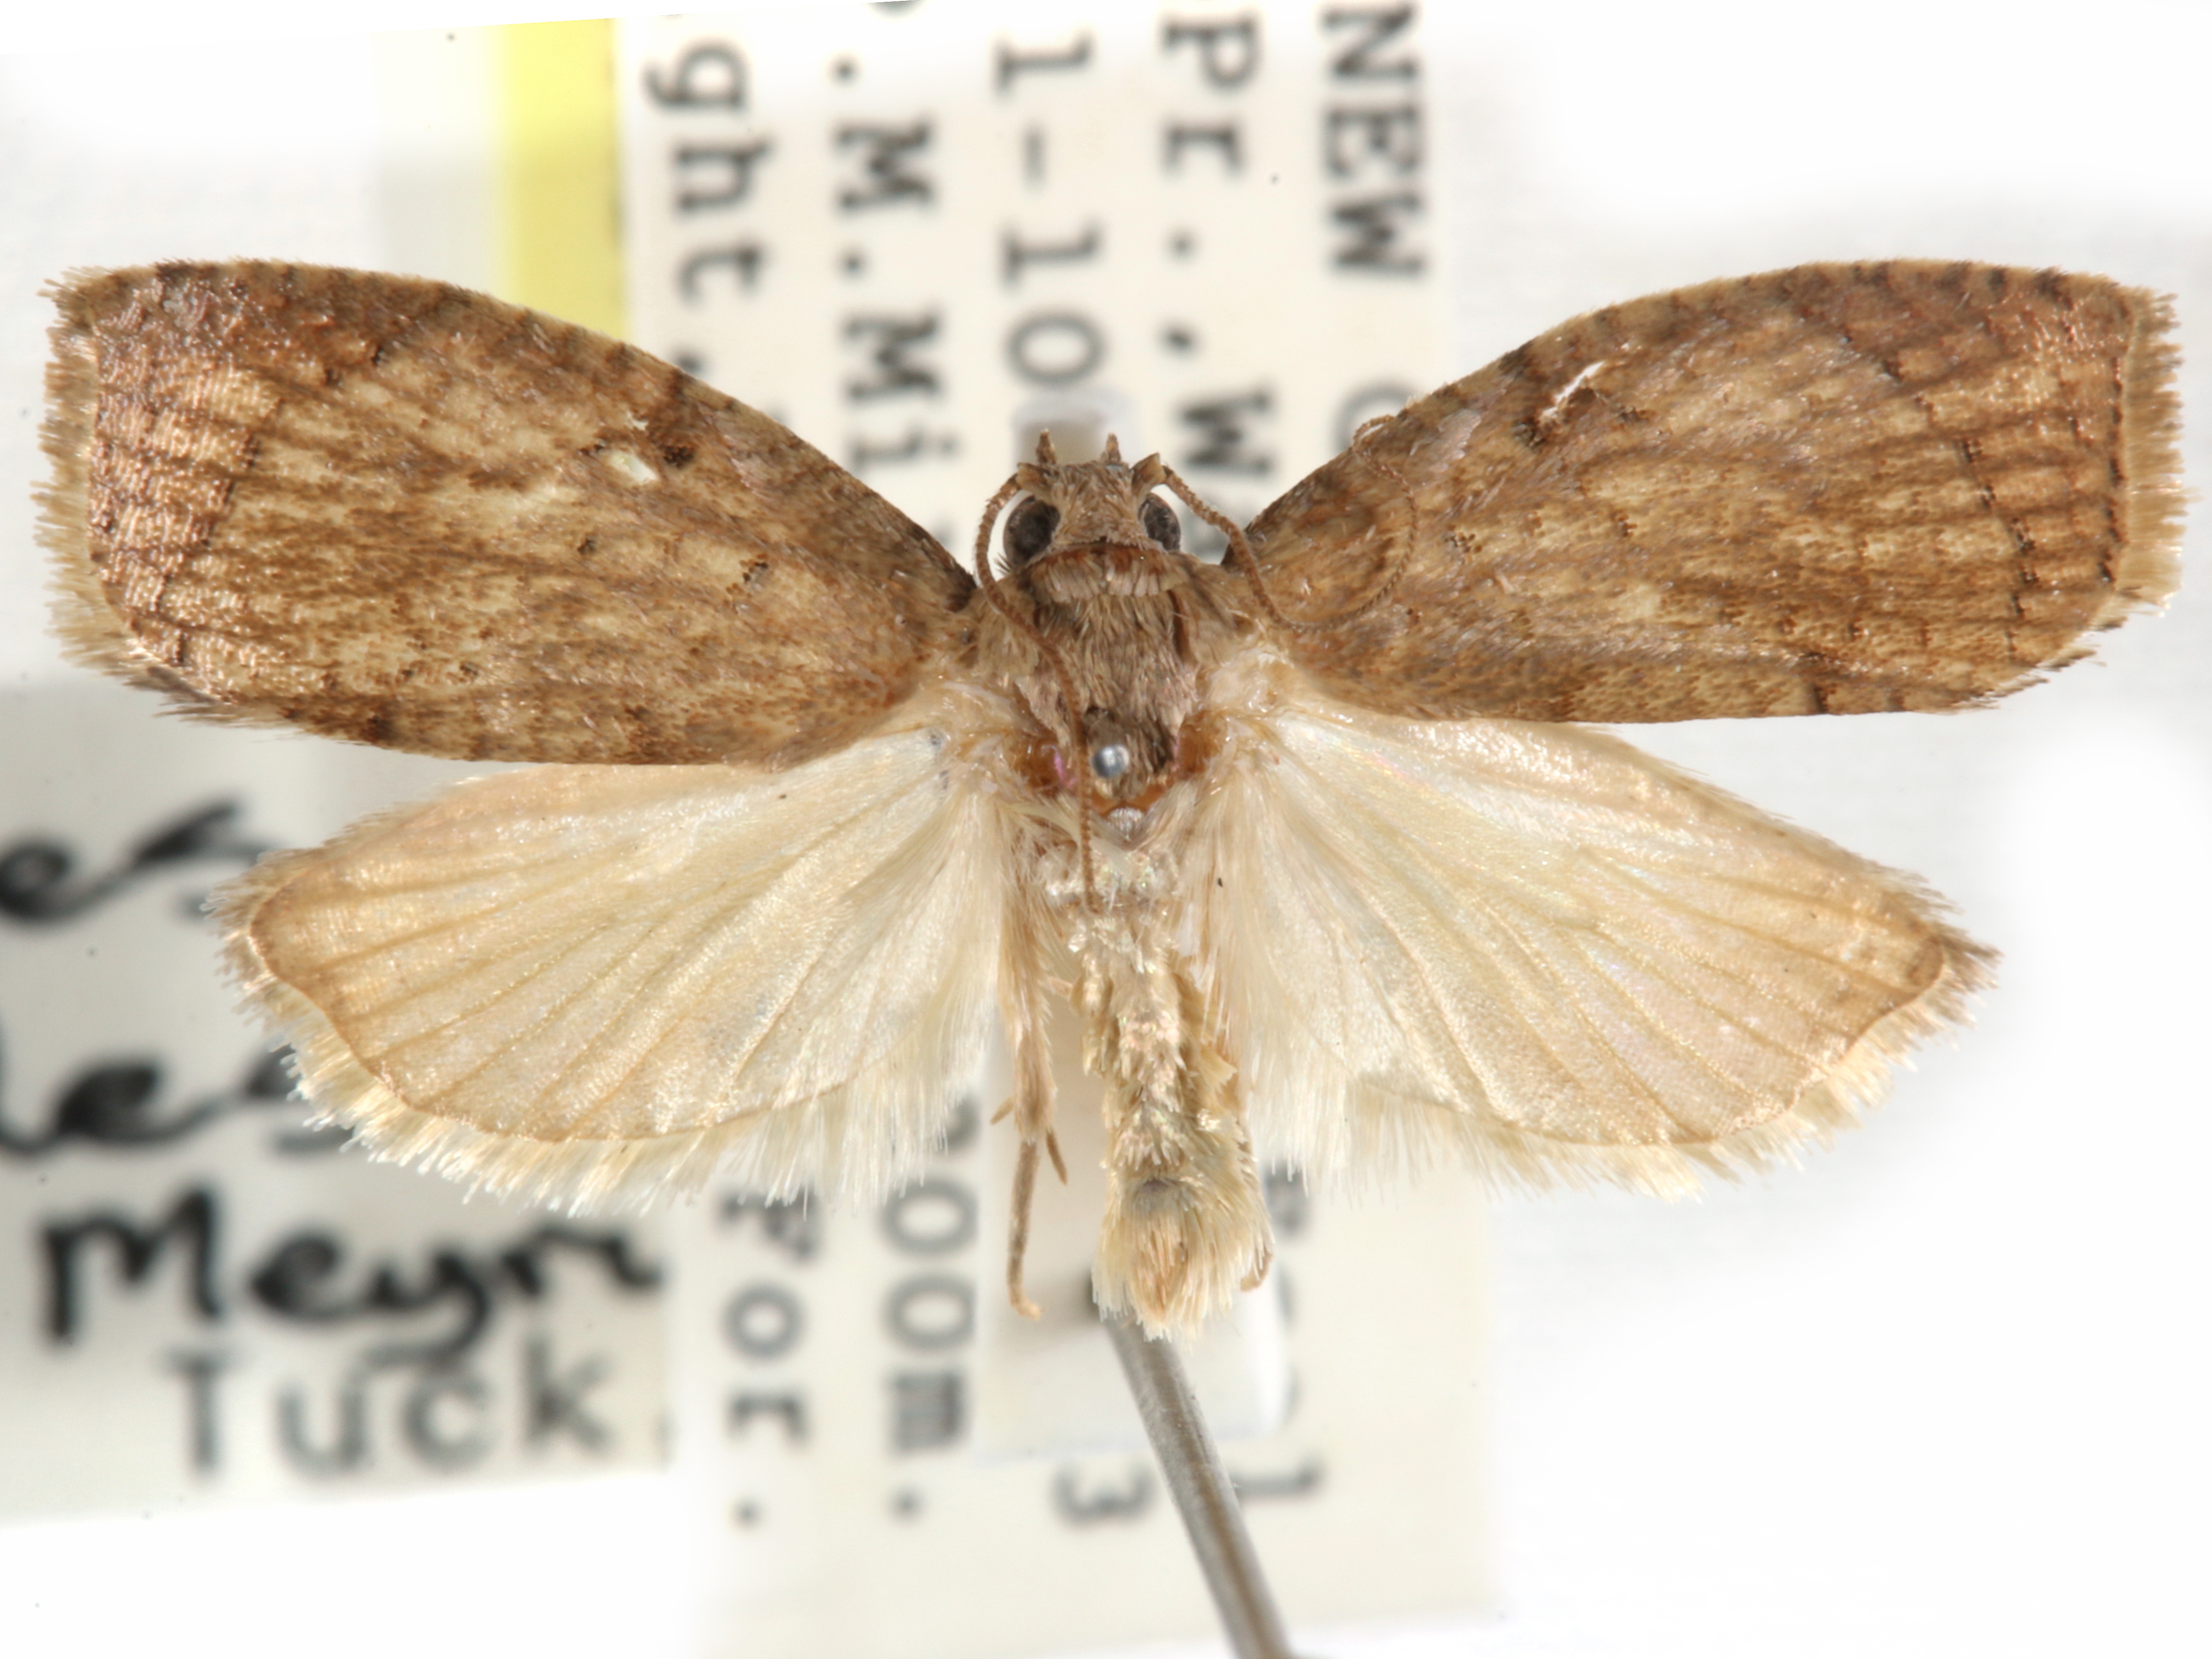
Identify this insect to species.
Adoxophyes nebrodes
